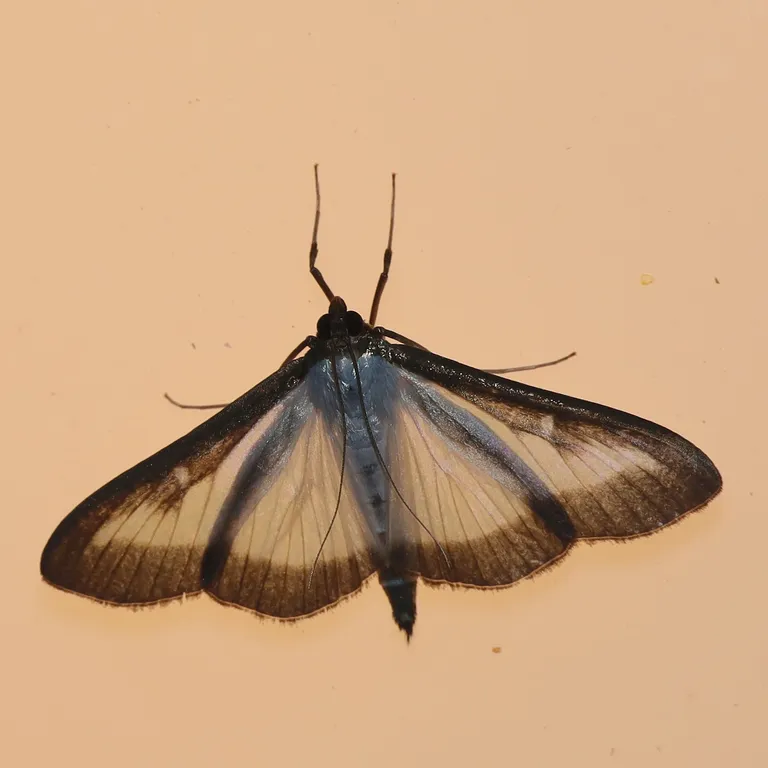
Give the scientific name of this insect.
Cydalima perspectalis
